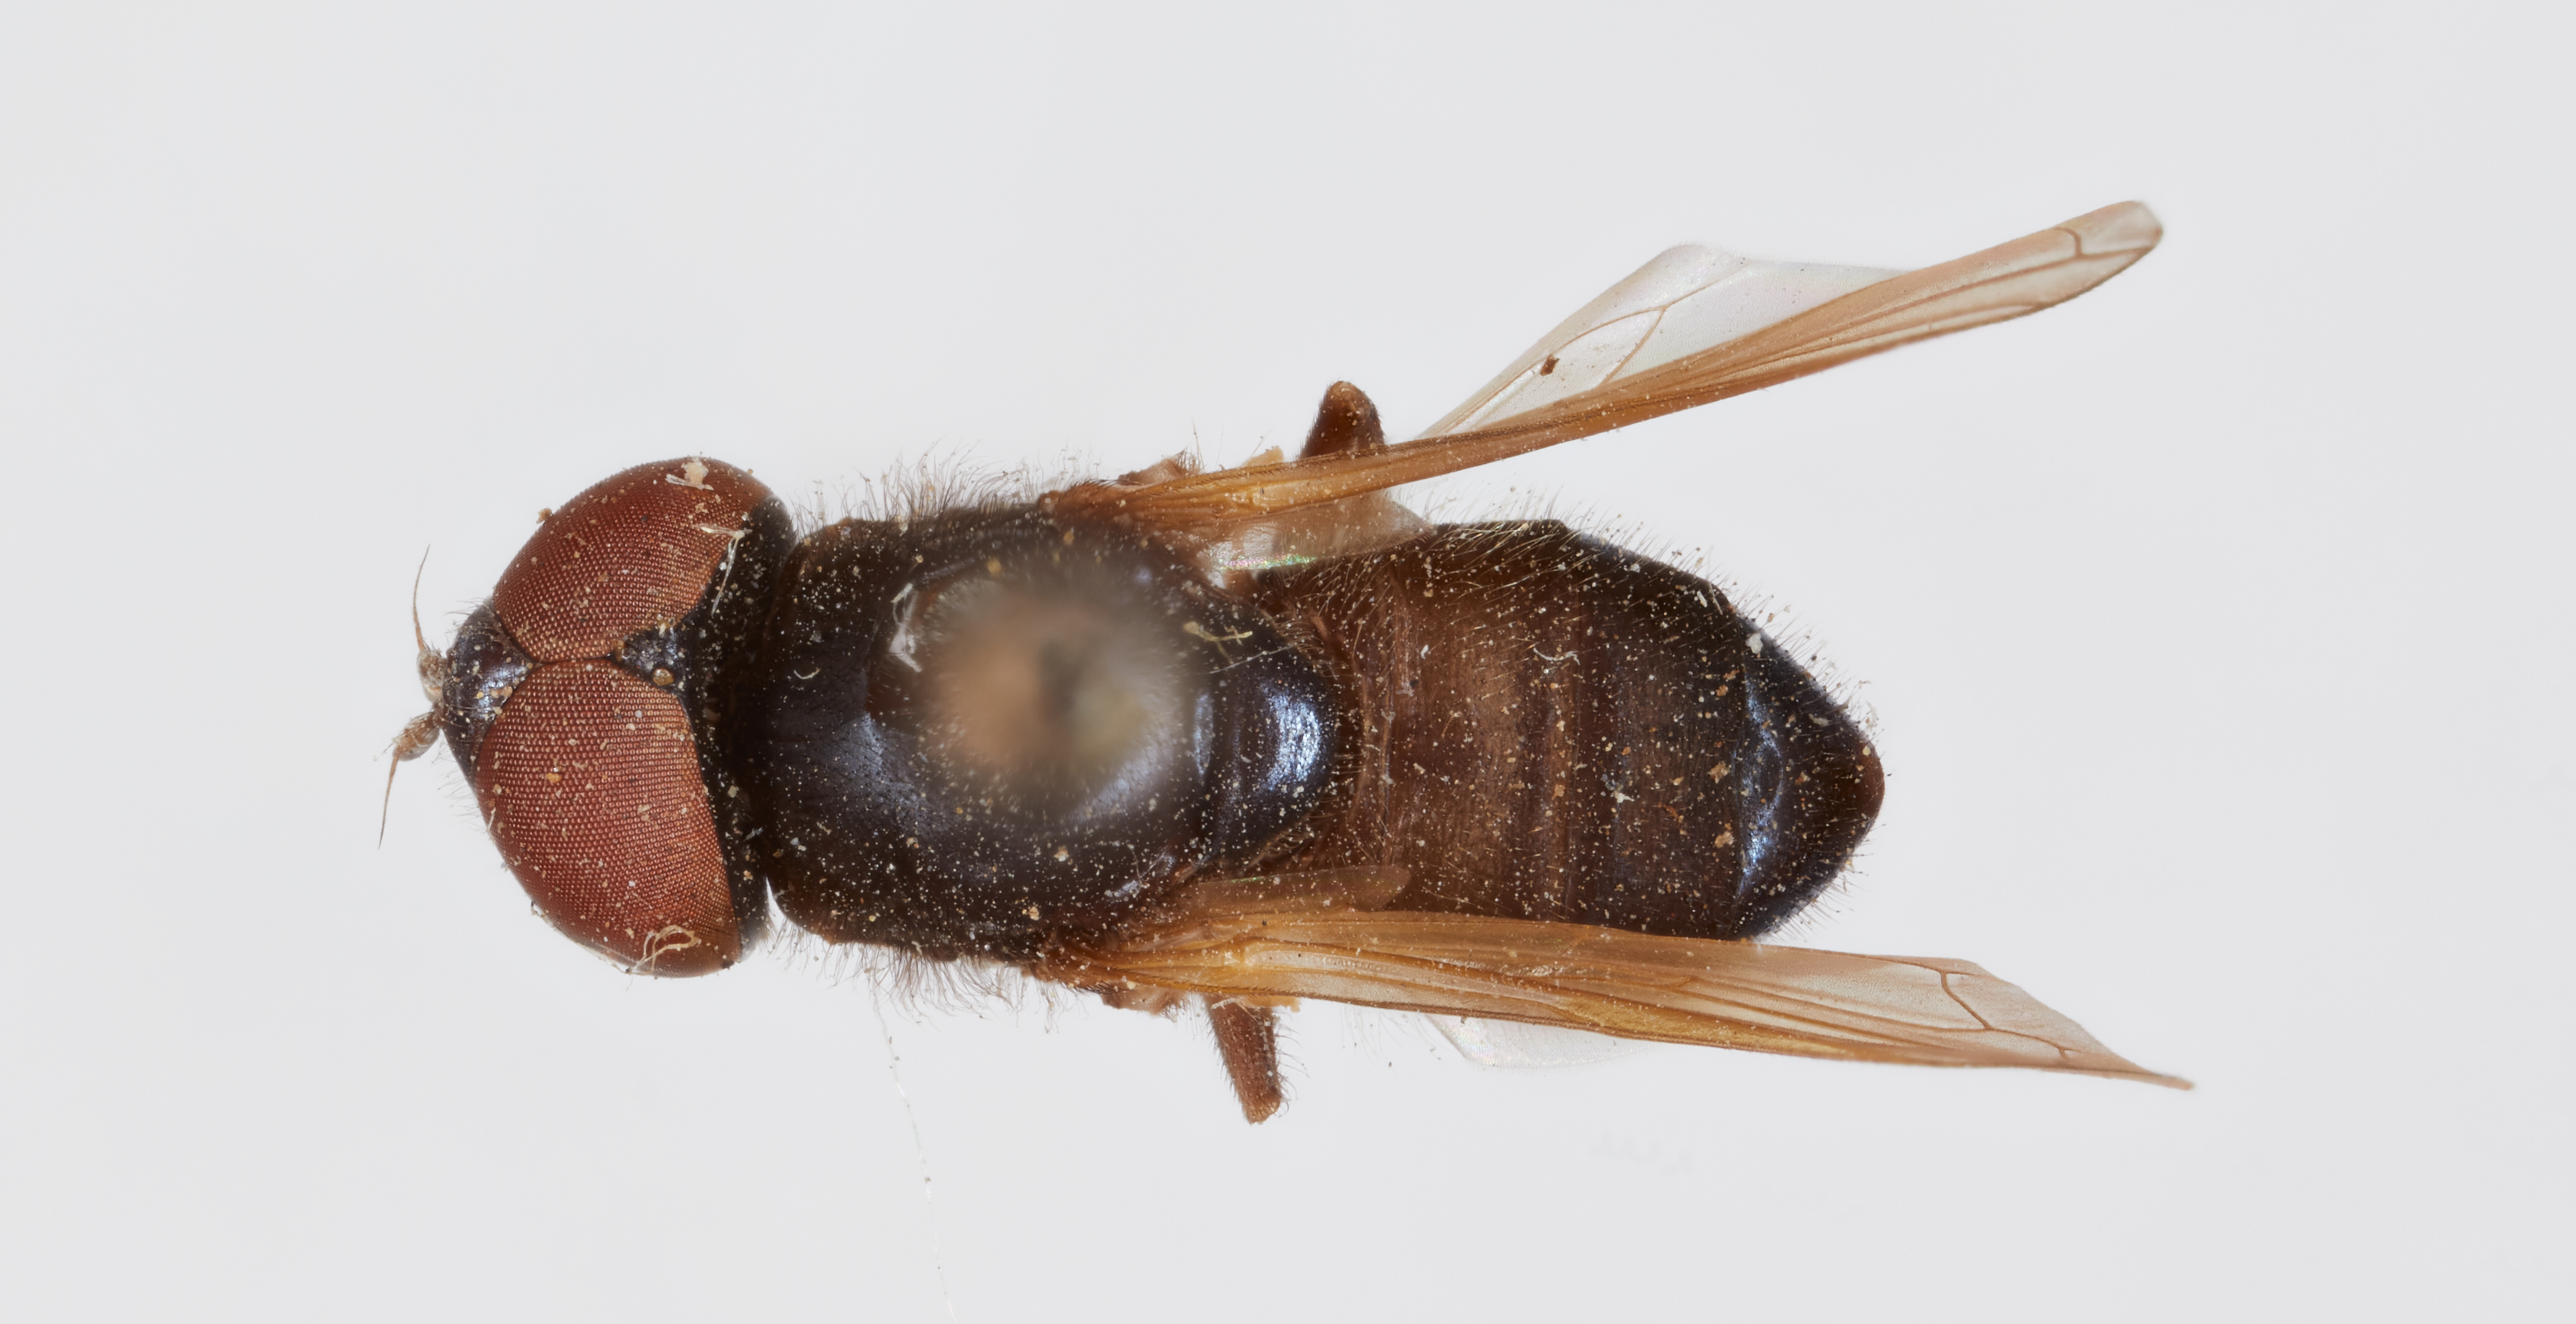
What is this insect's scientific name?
Chrysogaster ithaca
